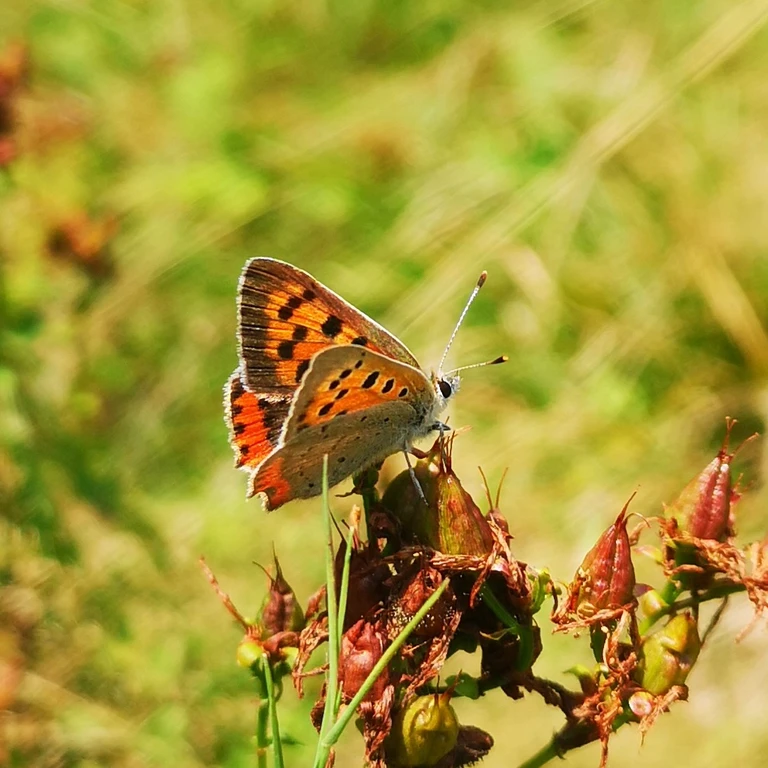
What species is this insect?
Lycaena phlaeas
